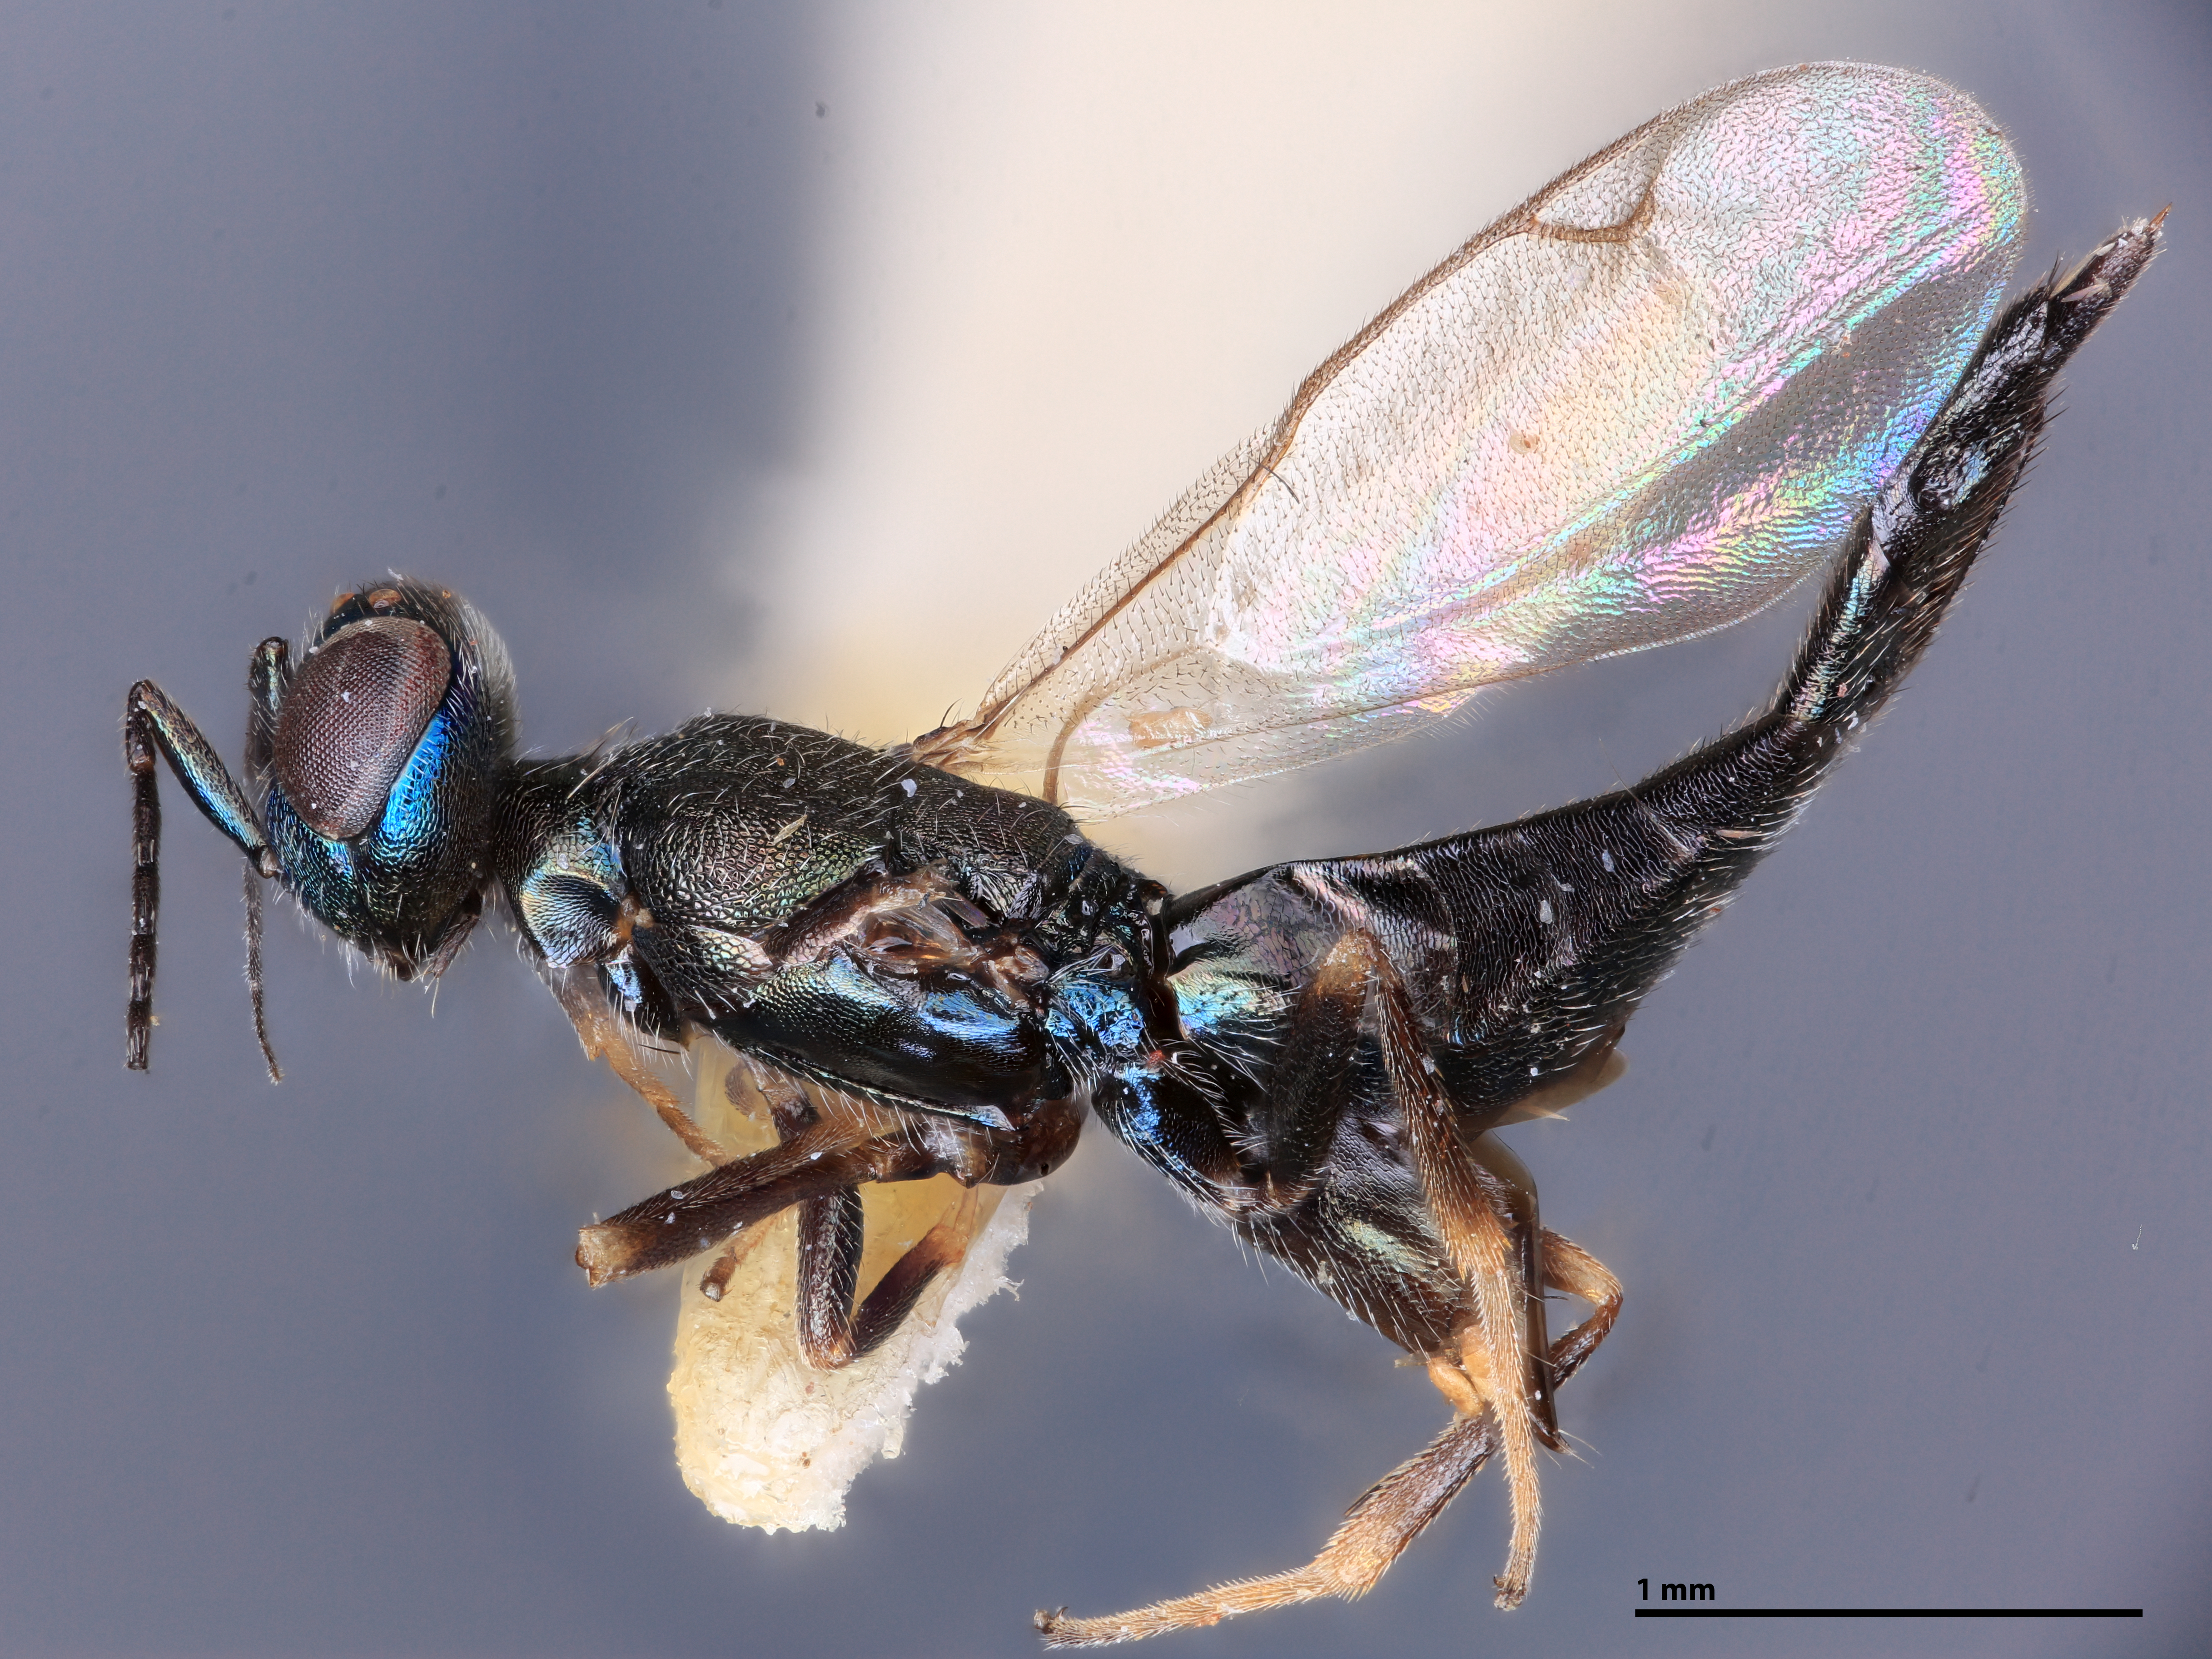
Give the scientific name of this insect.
Calosota kentra
